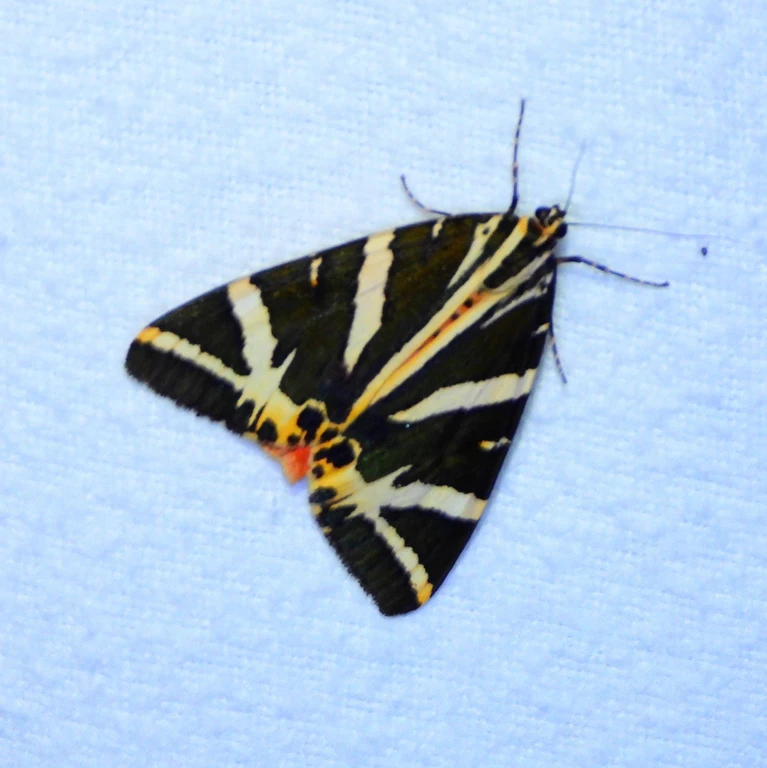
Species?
Euplagia quadripunctaria
